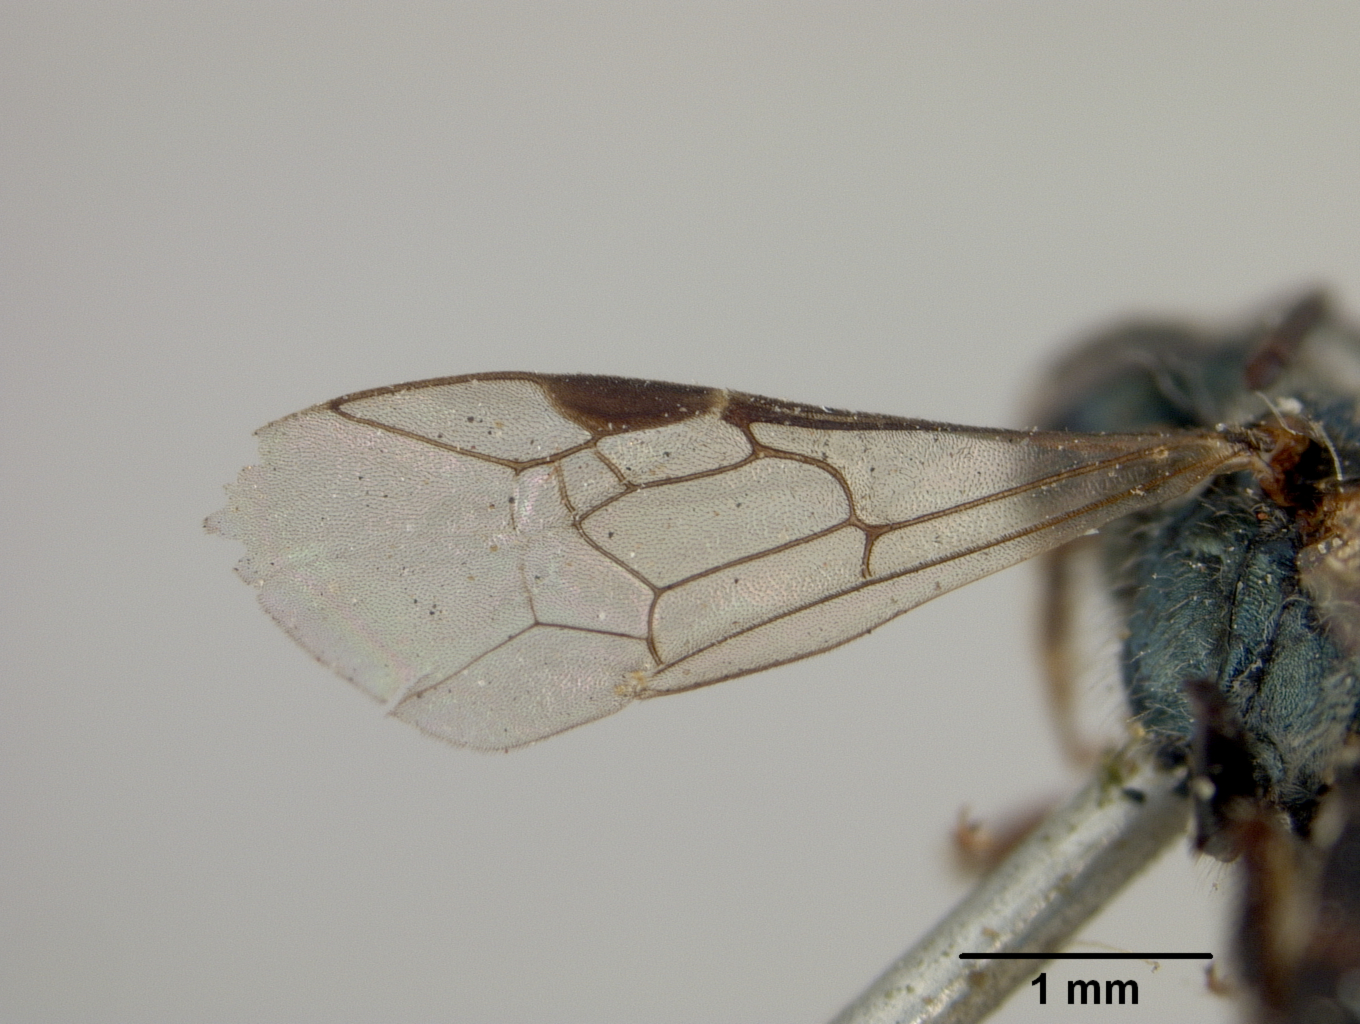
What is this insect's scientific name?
Halictus urbanus
